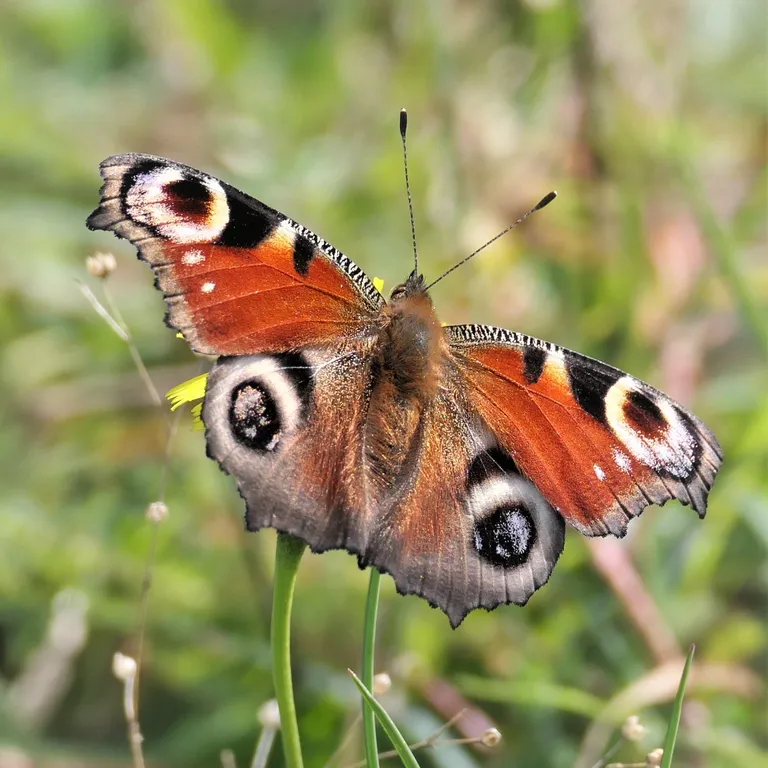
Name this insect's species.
Aglais io
